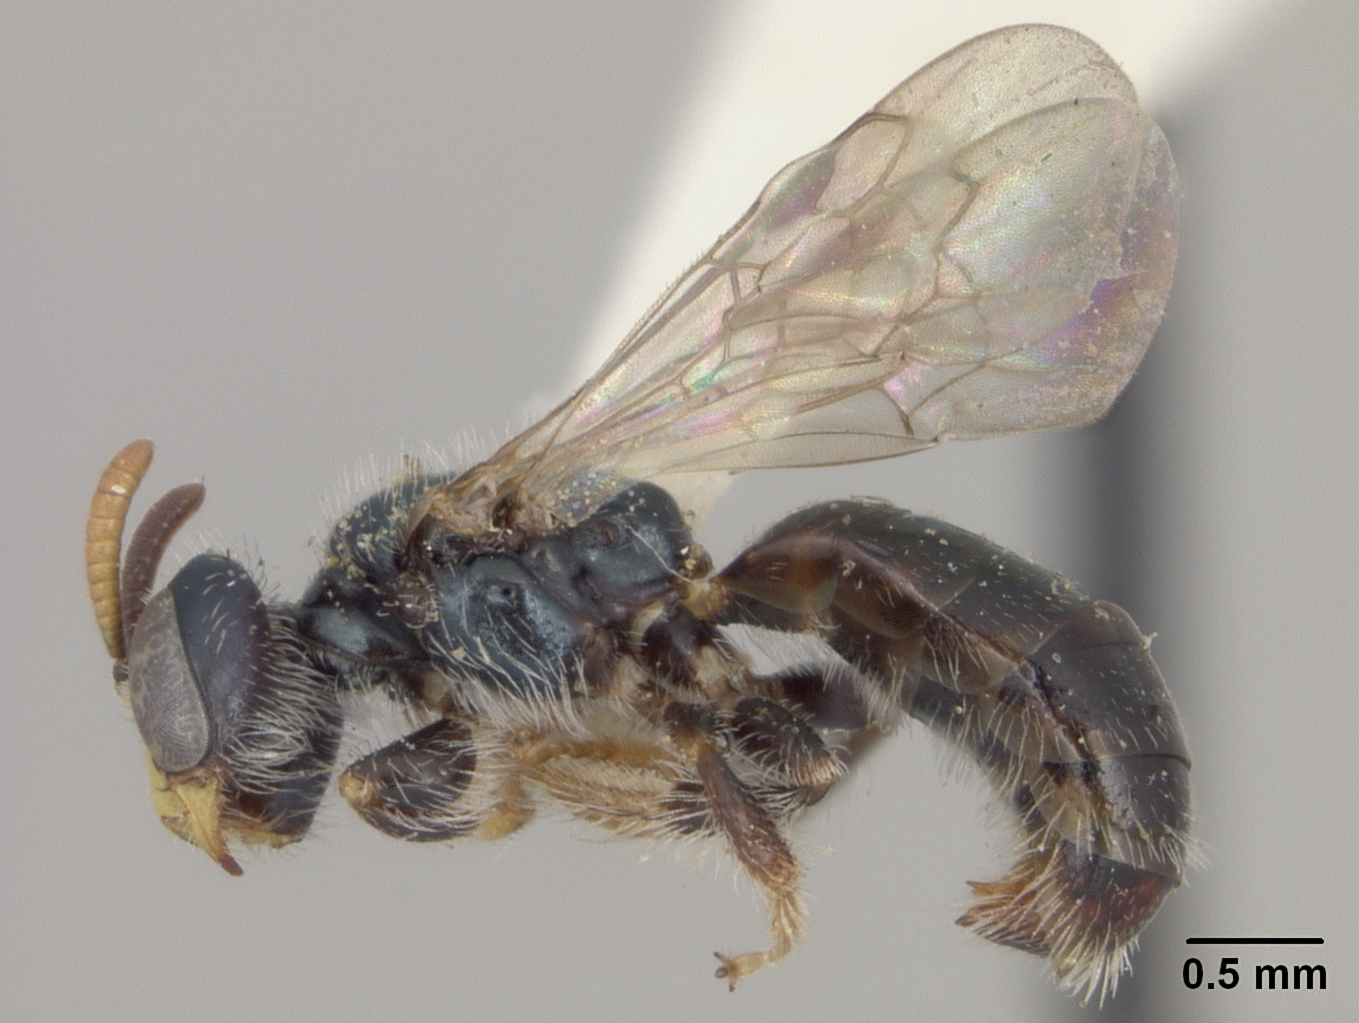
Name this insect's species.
Perdita krombeini
